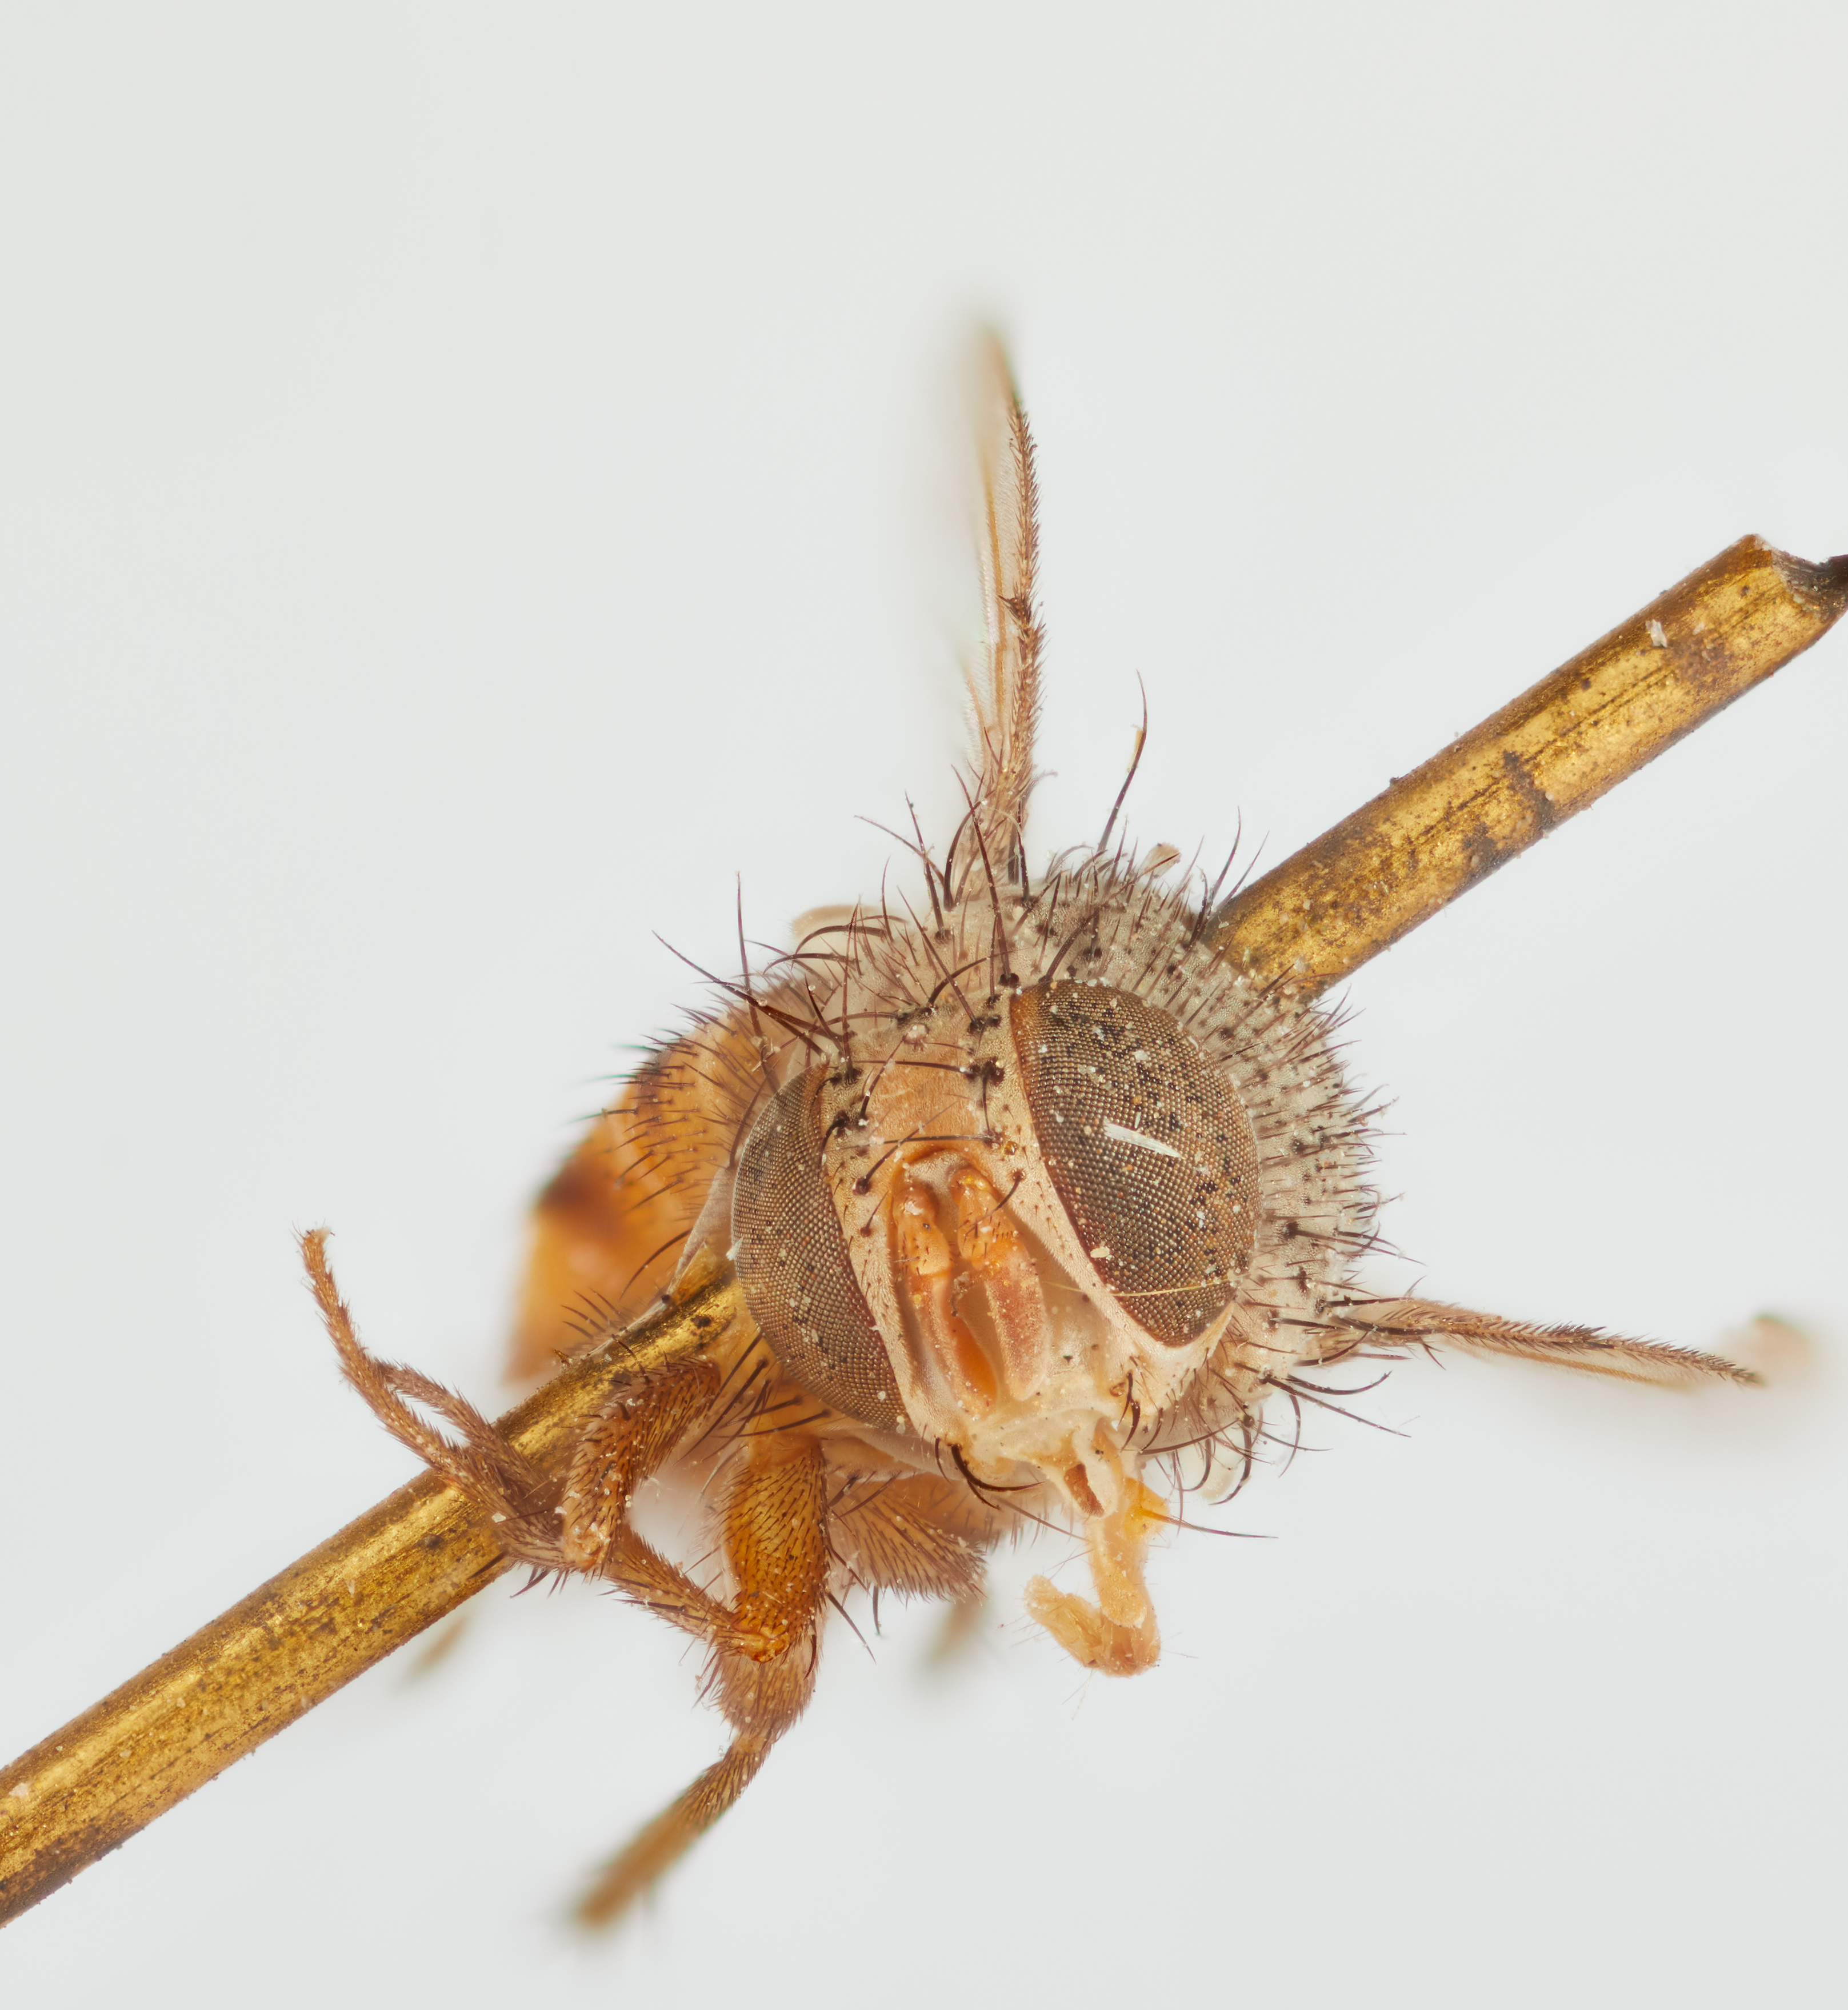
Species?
Siphona brevirostris
